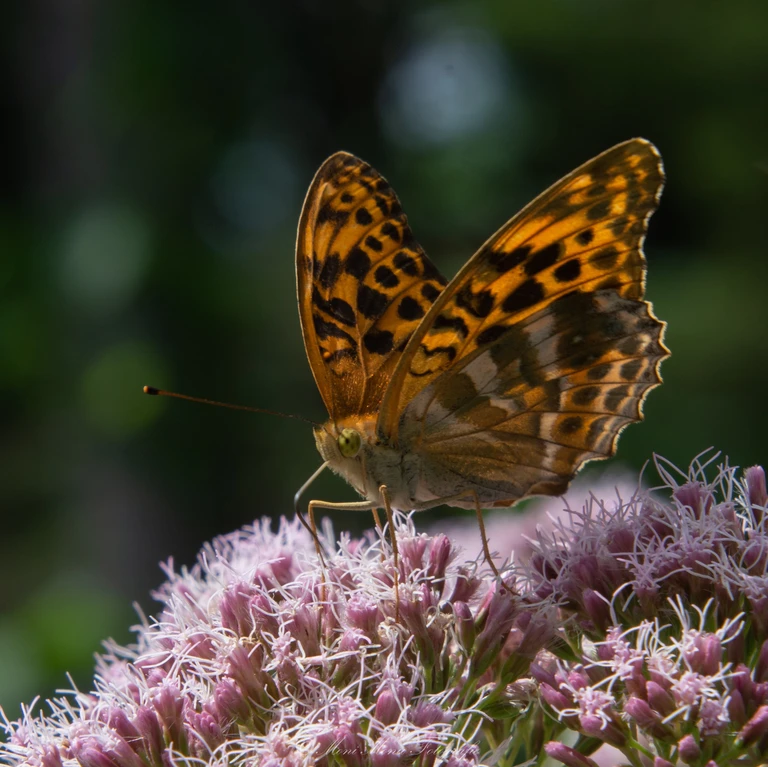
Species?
Argynnis paphia
